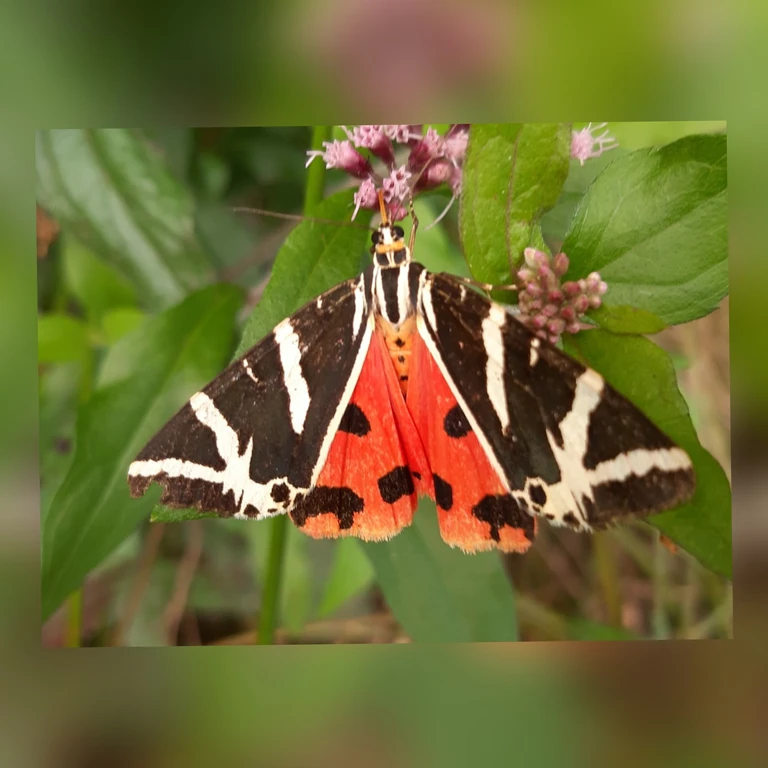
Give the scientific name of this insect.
Euplagia quadripunctaria
